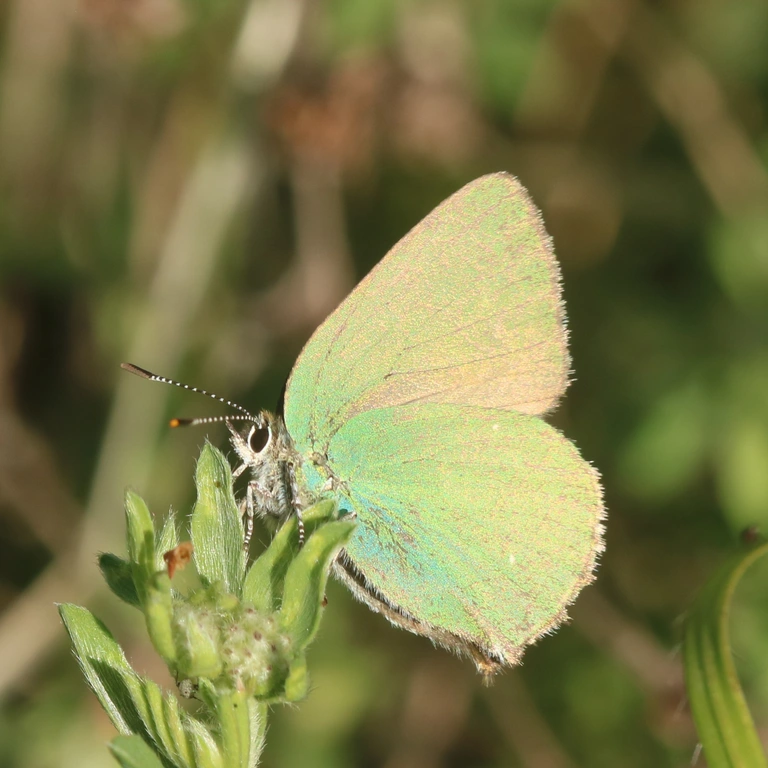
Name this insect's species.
Callophrys rubi
